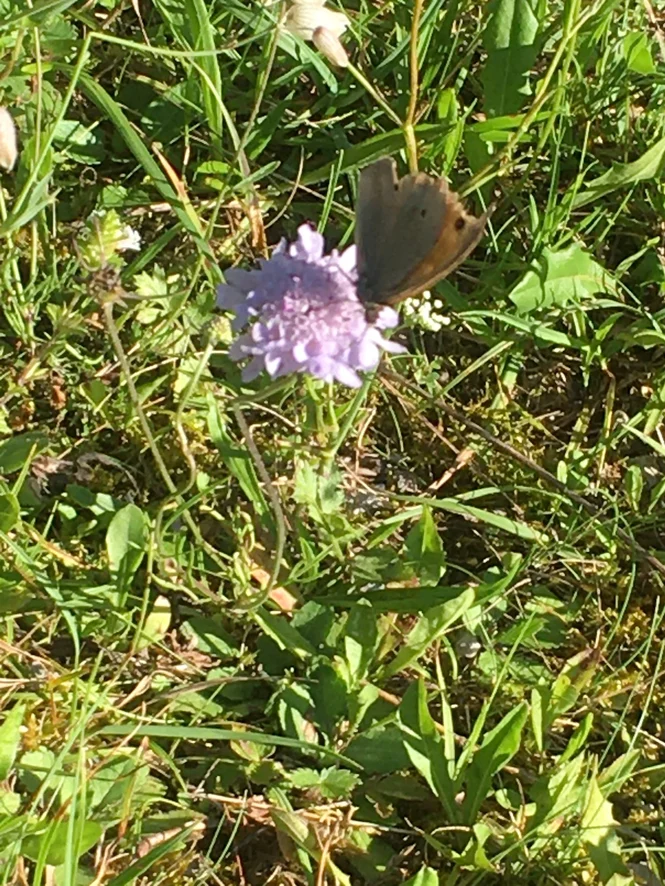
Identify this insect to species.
Maniola jurtina
